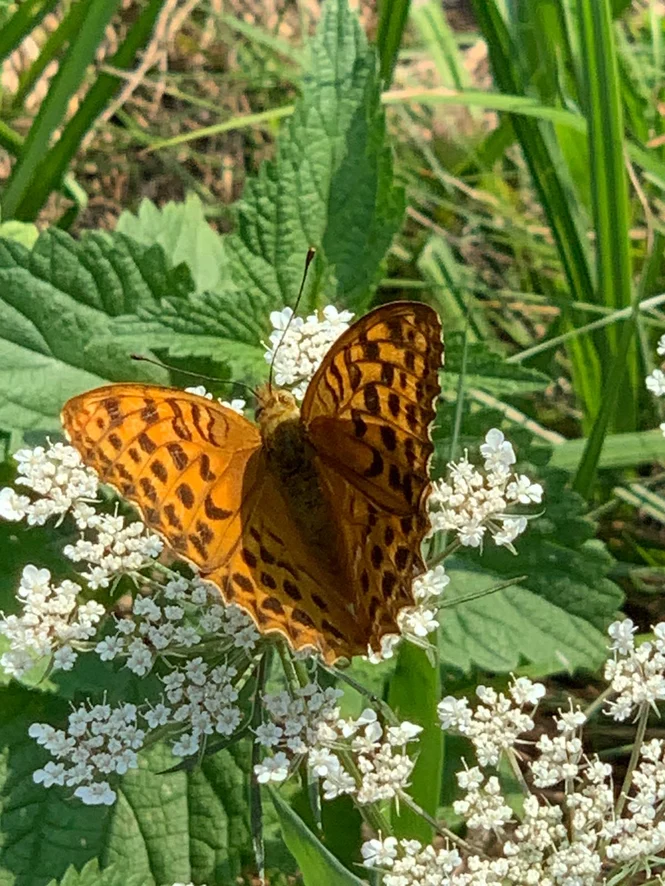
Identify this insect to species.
Argynnis paphia
